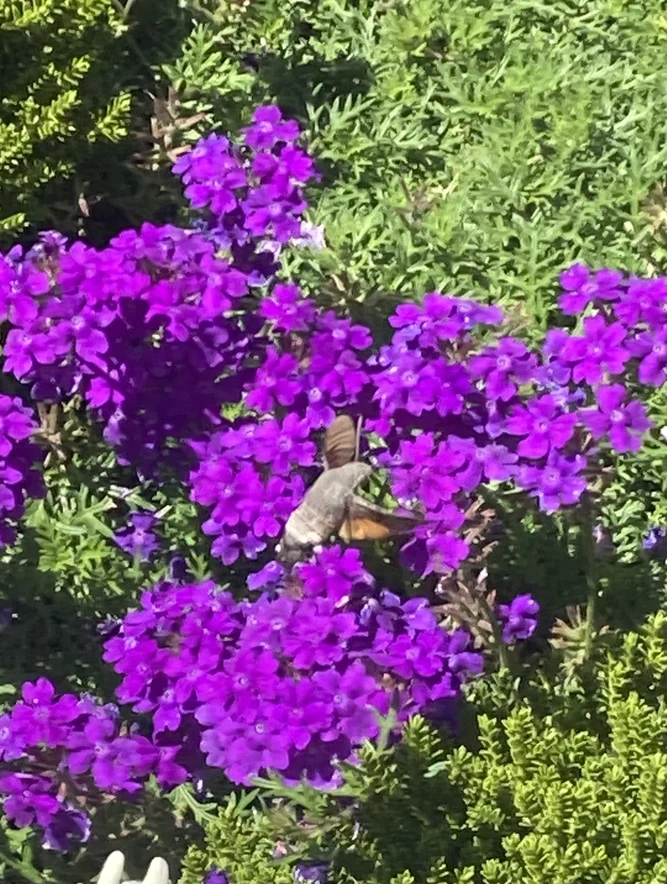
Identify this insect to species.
Macroglossum stellatarum
